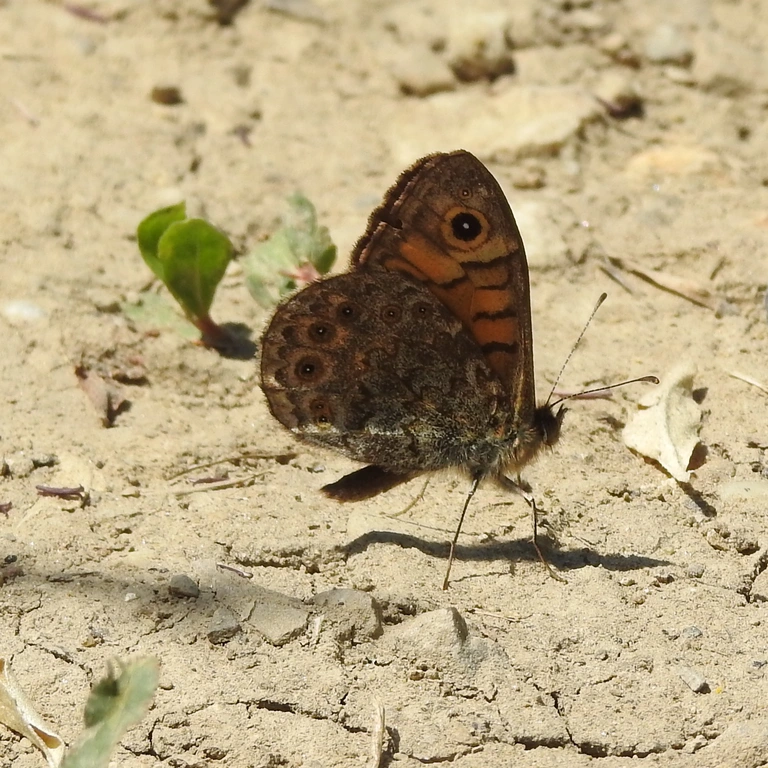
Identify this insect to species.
Lasiommata megera (also Pararge megera)
